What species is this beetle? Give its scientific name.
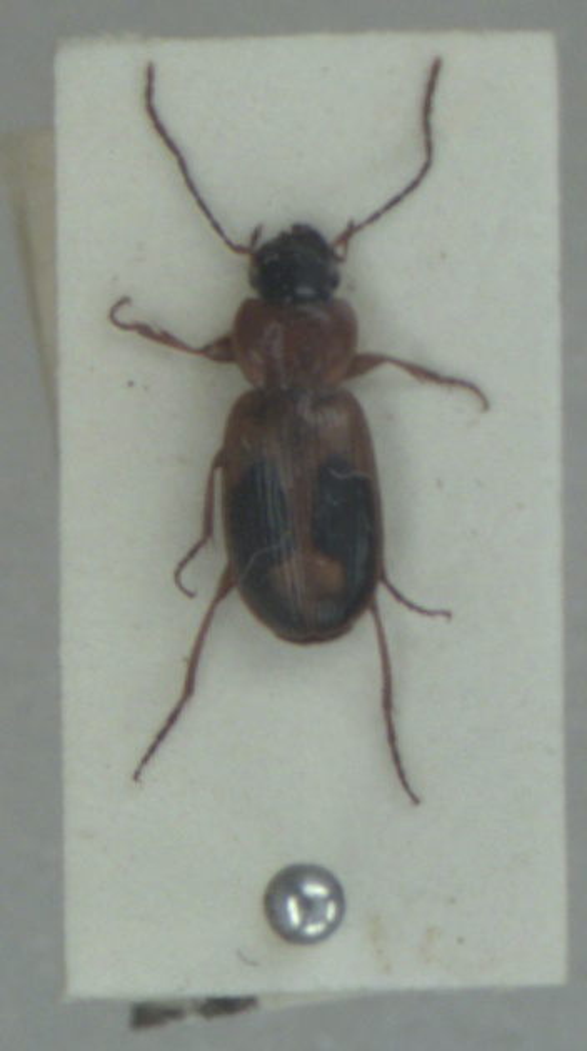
Badister bullatus
